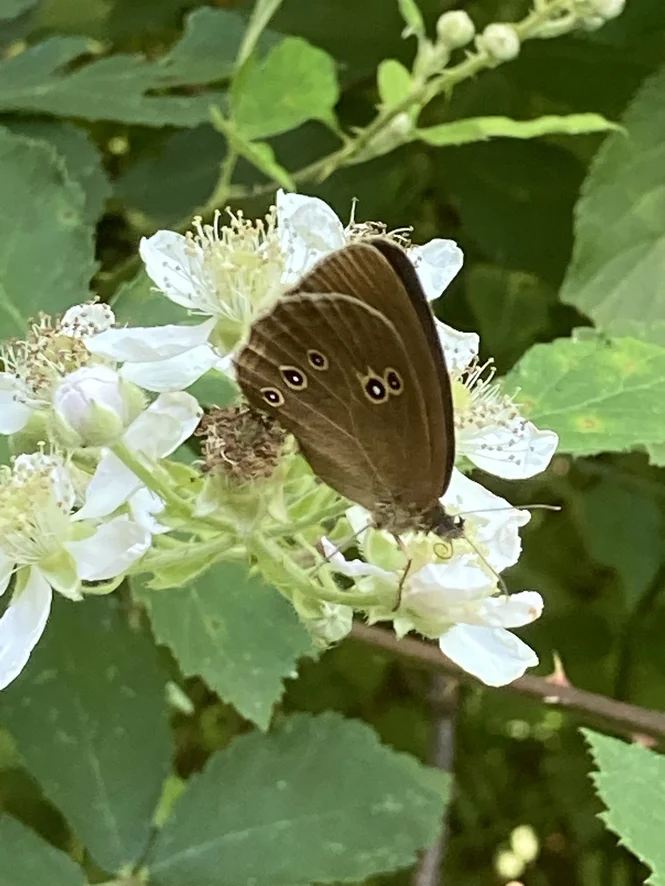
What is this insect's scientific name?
Aphantopus hyperantus
